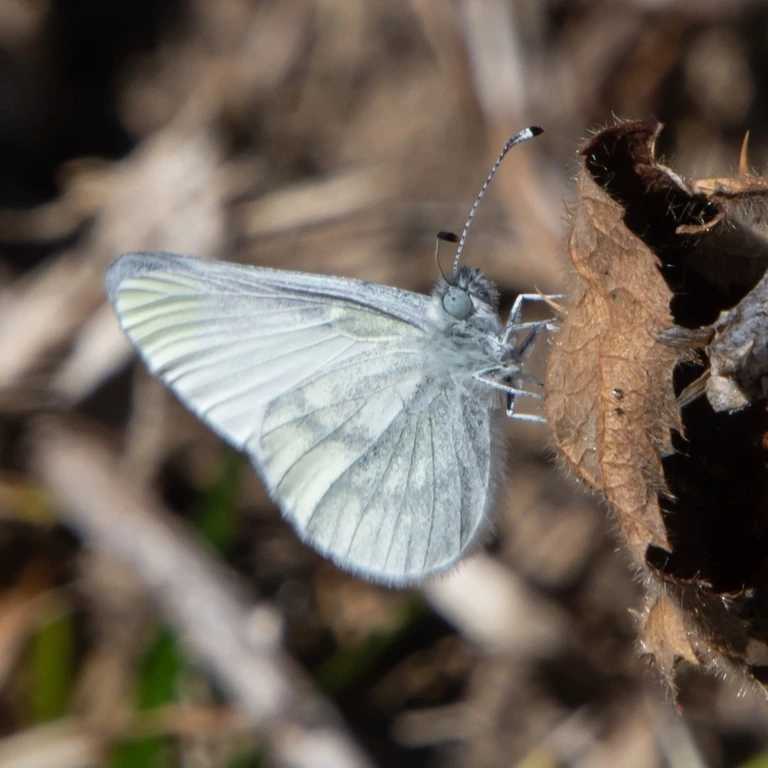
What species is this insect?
Leptidea sinapis/juvernica
